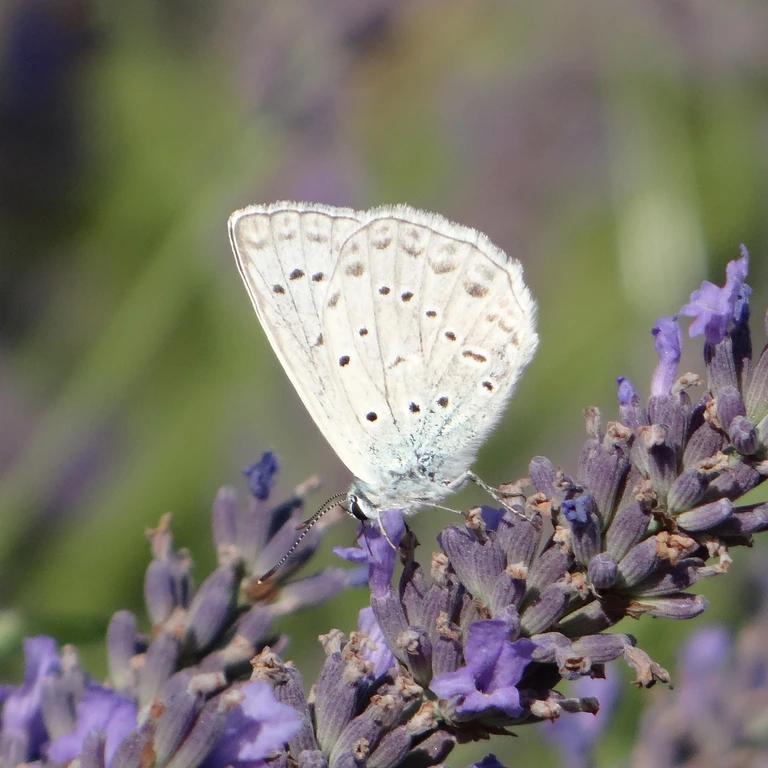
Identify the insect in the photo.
Polyommatus daphnis
